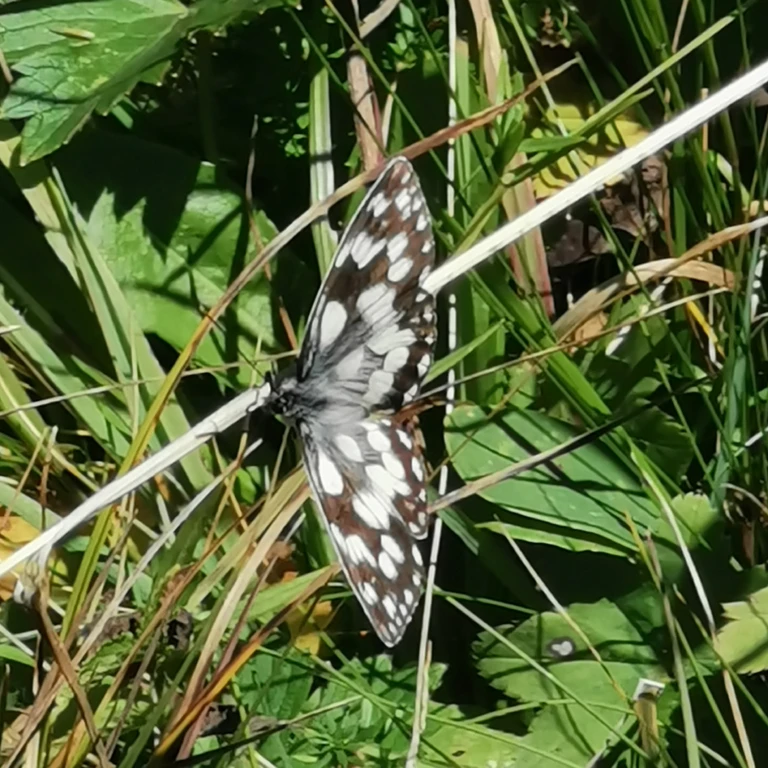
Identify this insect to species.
Melanargia galathea
